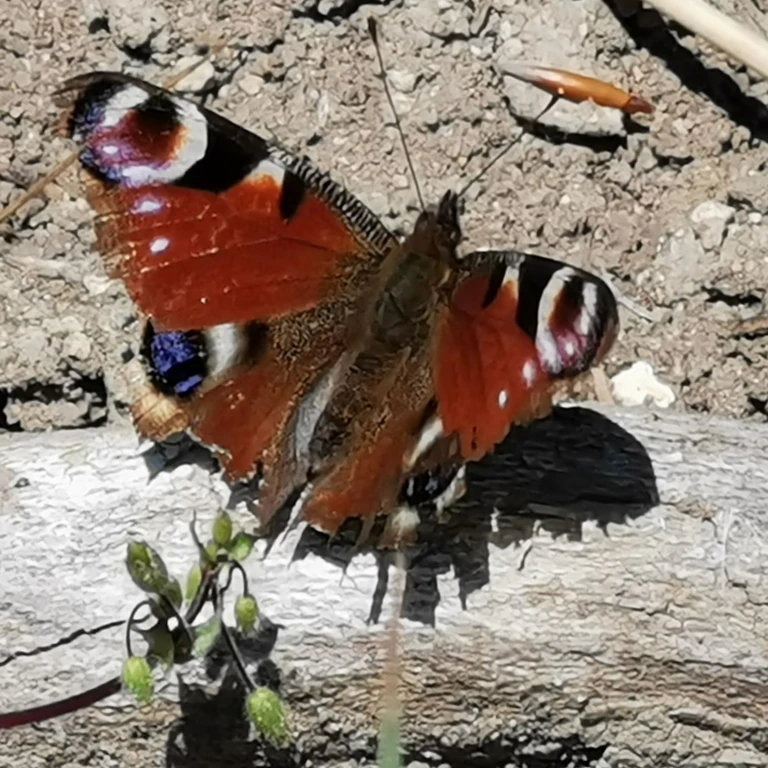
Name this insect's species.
Aglais io
